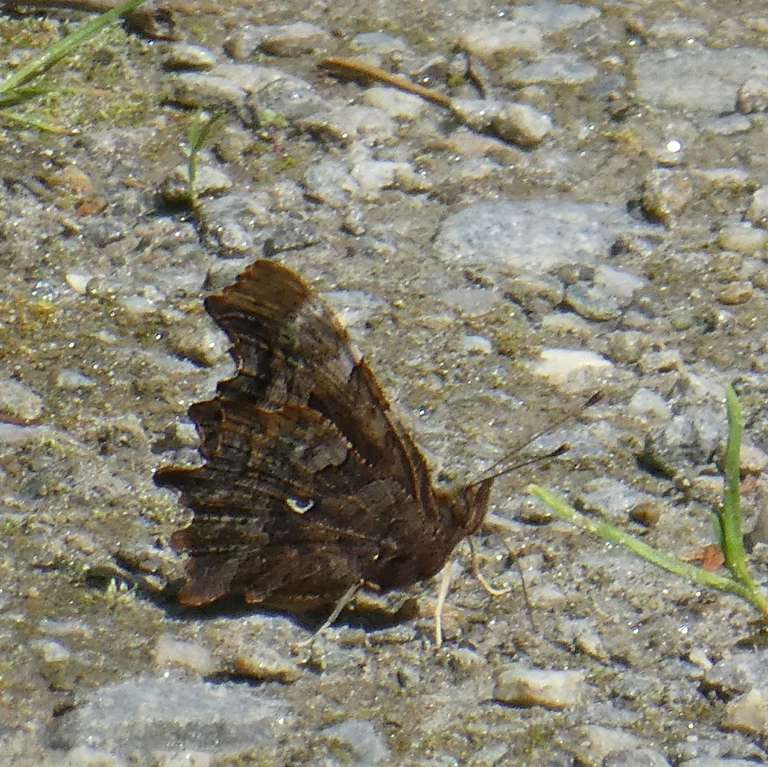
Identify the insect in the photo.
Polygonia c-album
